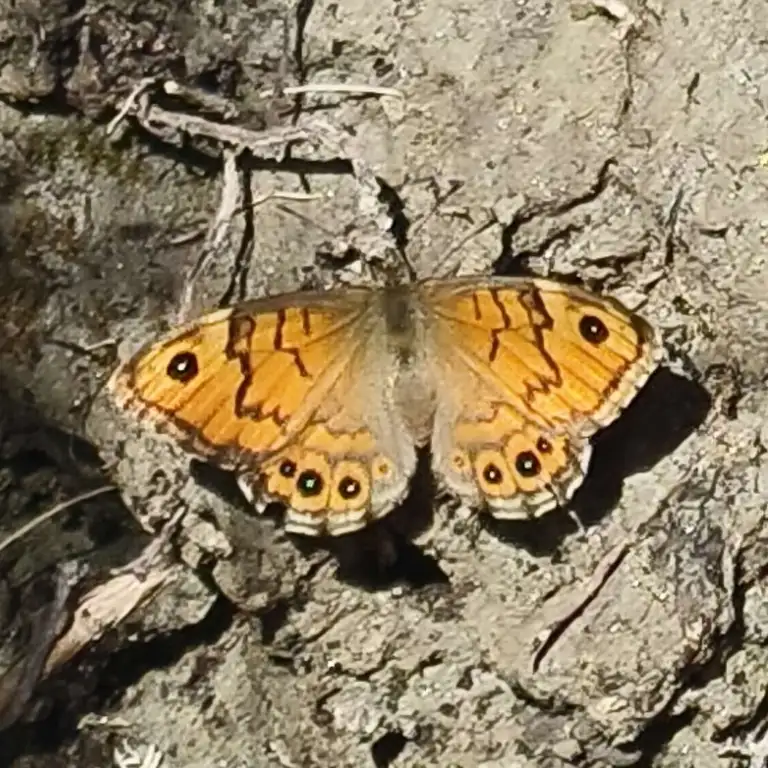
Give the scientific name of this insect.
Lasiommata megera (also Pararge megera)
